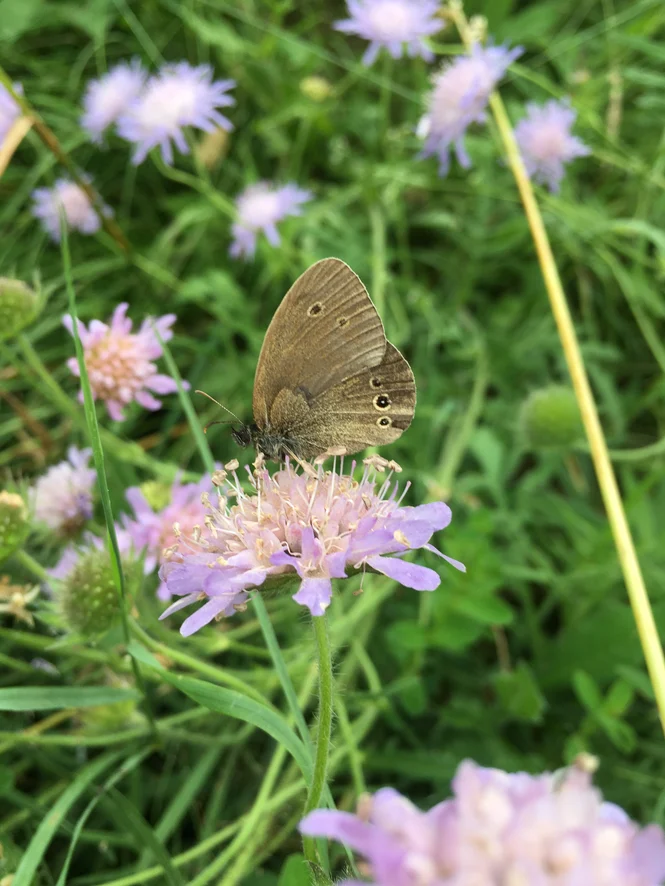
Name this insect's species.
Aphantopus hyperantus
